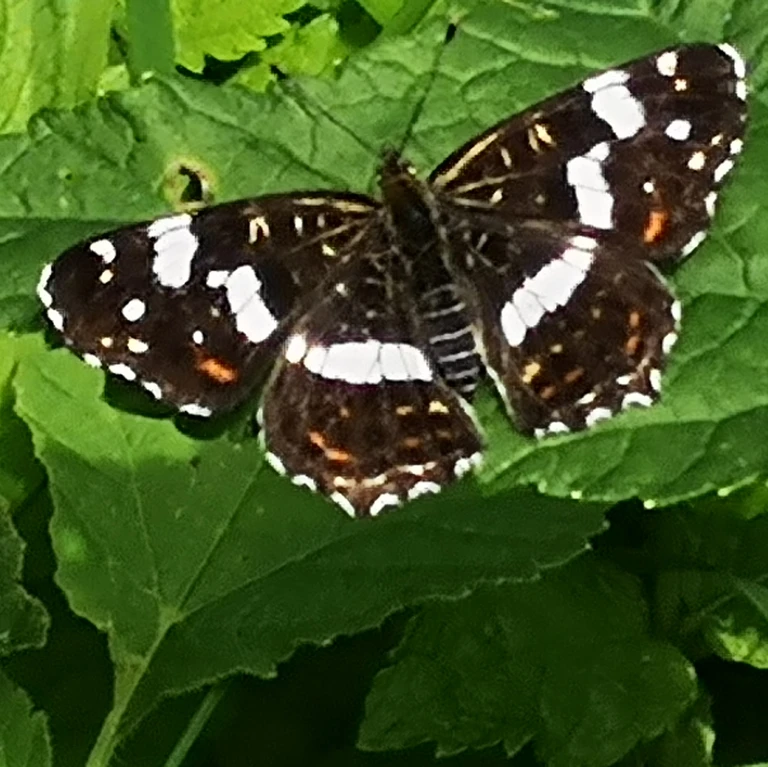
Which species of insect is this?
Araschnia levana
